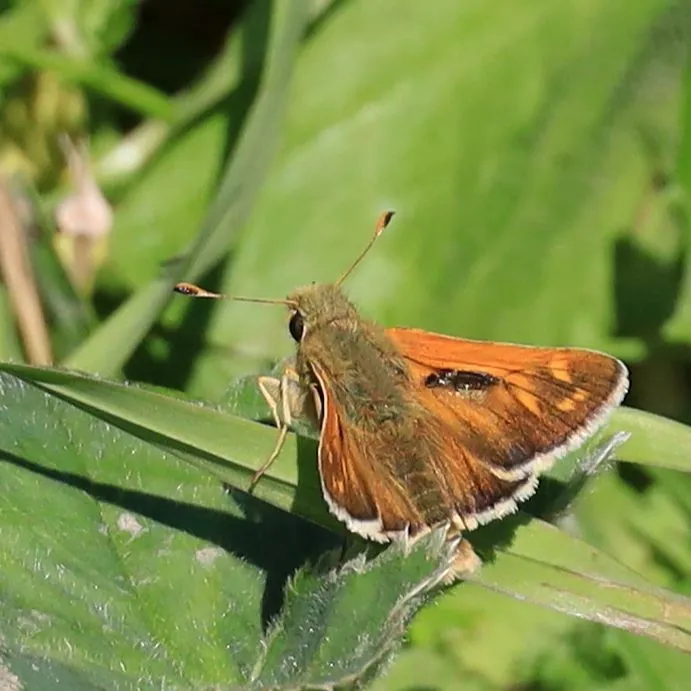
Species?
Hesperia comma
